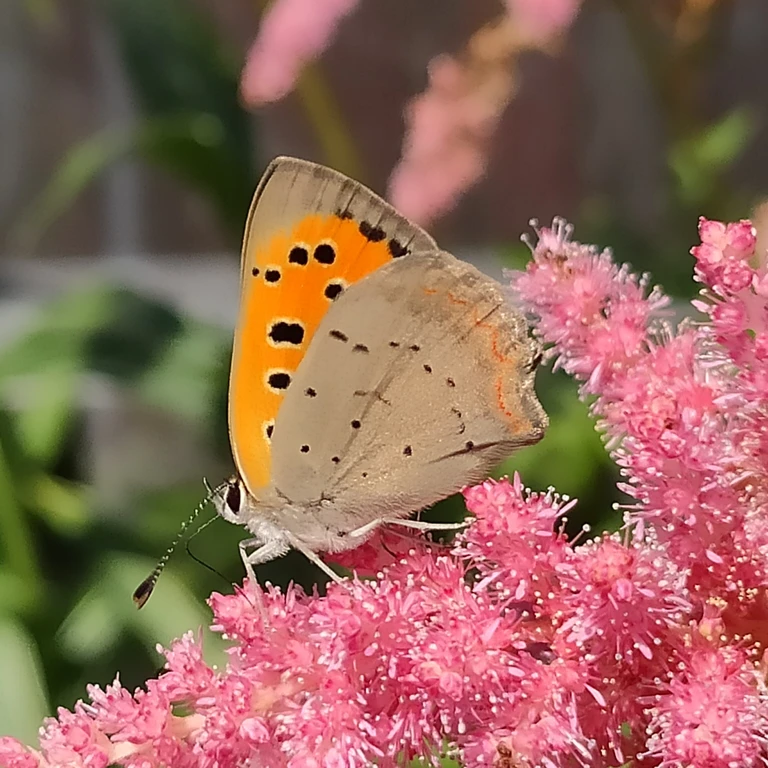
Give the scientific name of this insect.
Lycaena phlaeas
